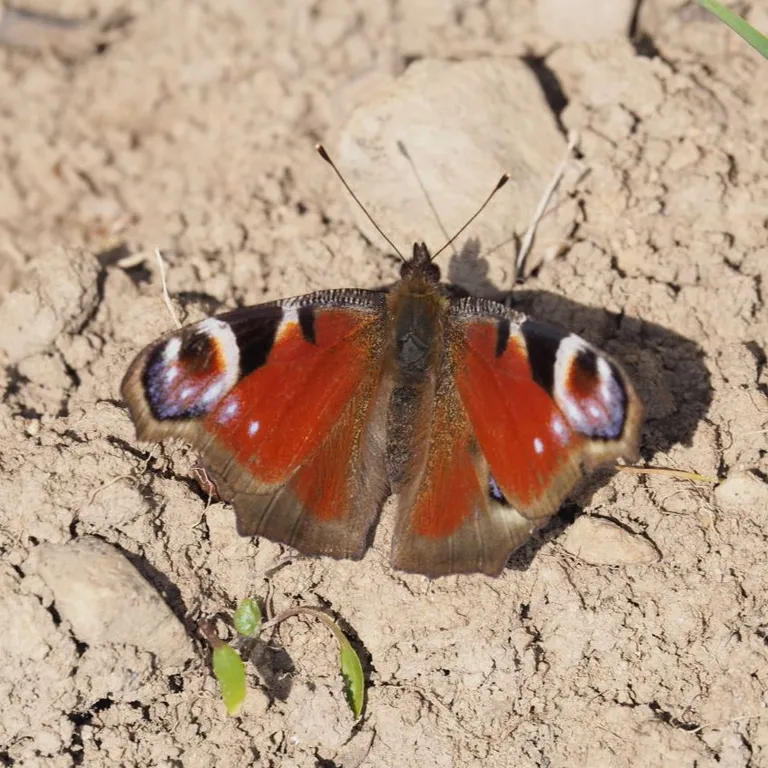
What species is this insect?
Aglais io
